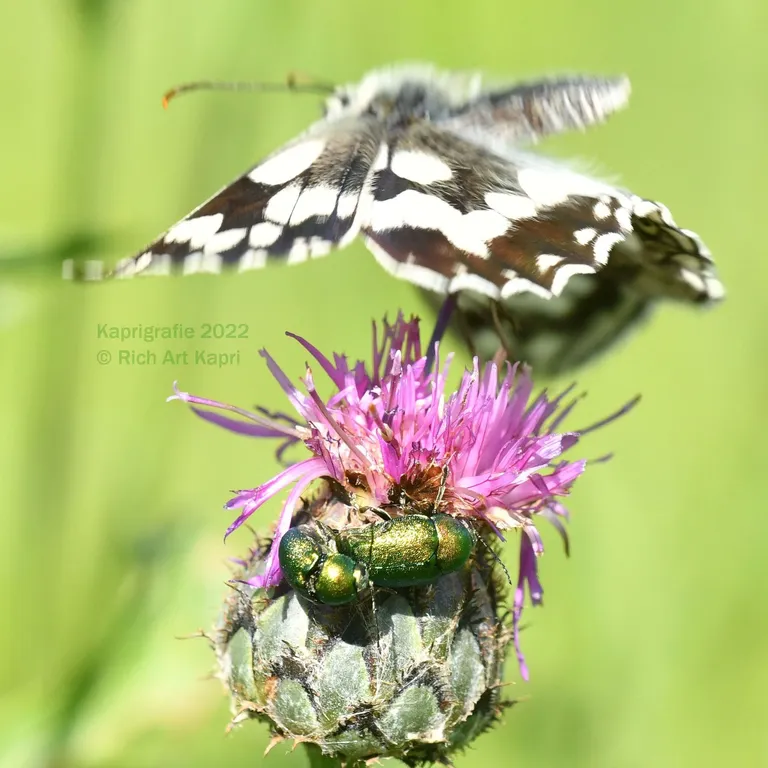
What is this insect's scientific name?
Melanargia galathea
